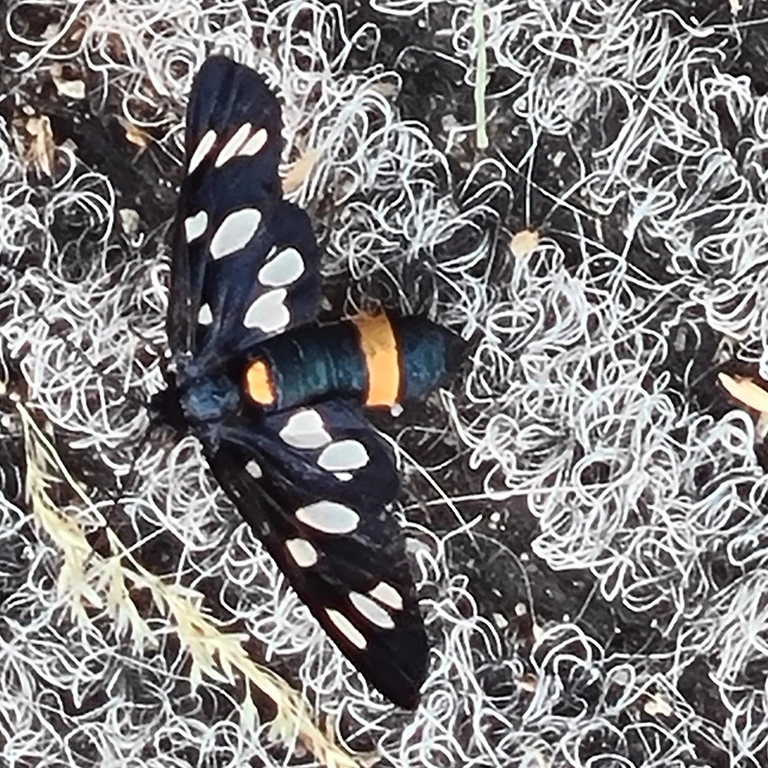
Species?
Amata phegea
